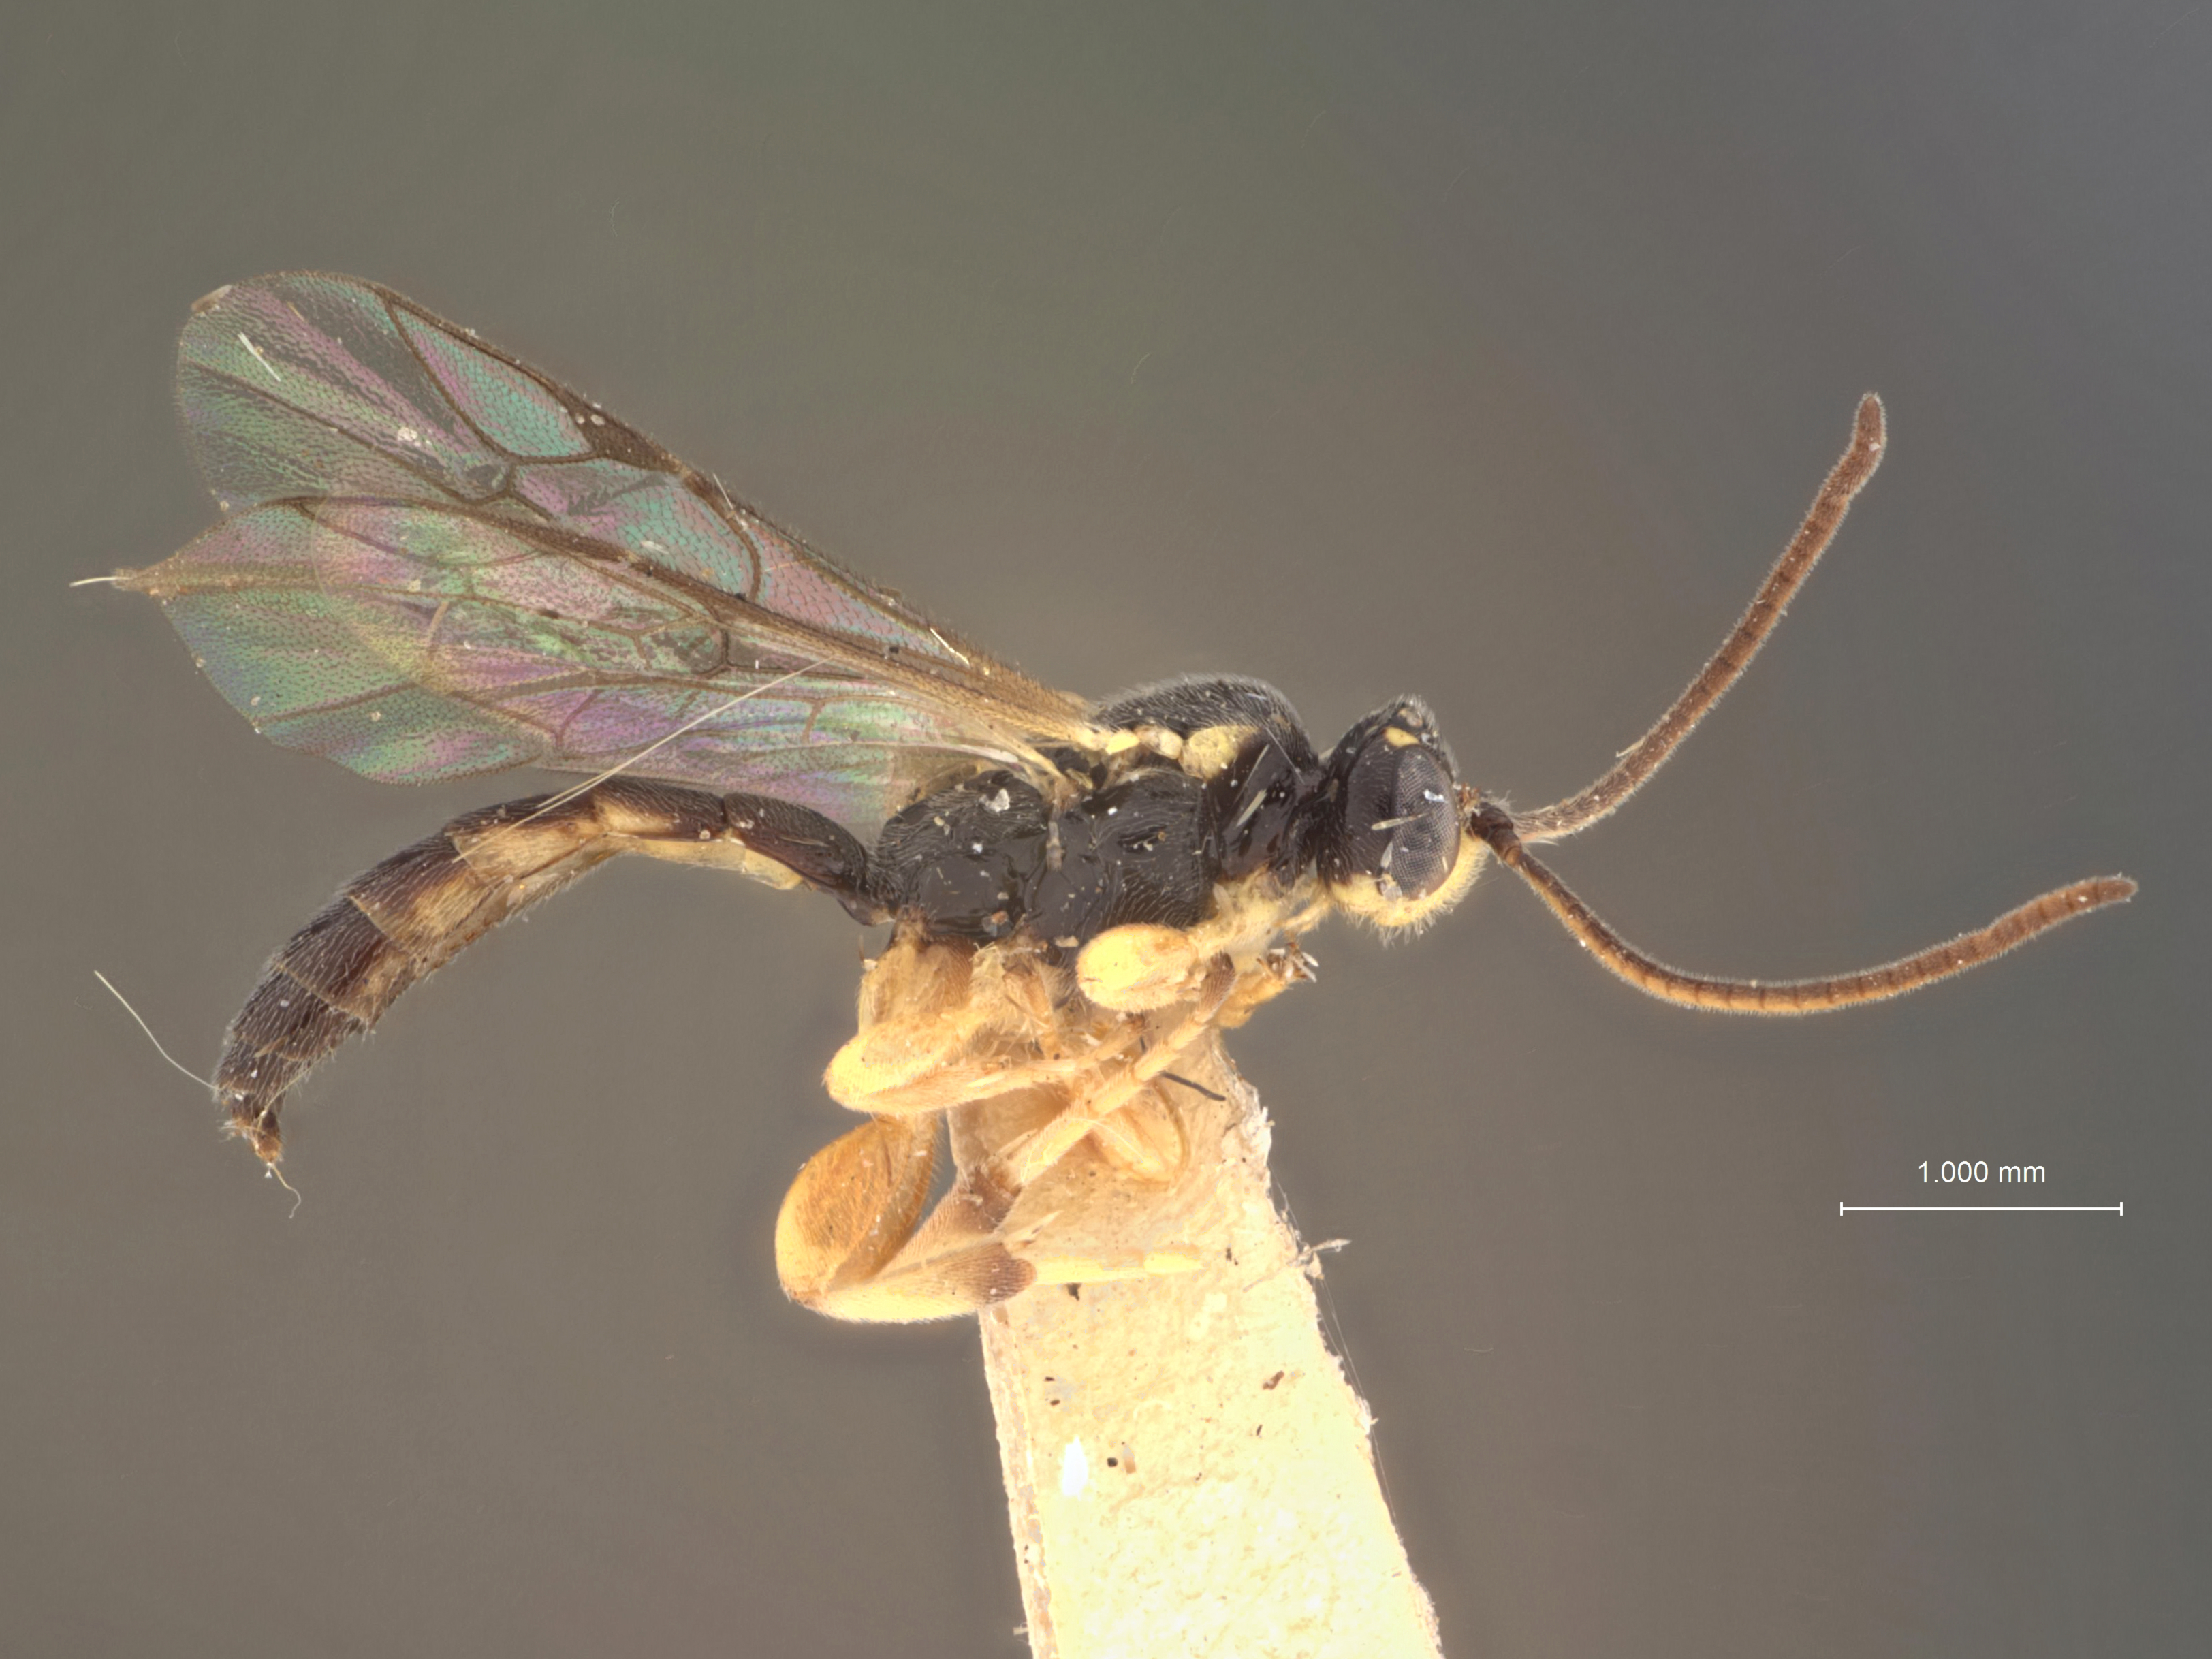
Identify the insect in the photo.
Exochus fastigatus
